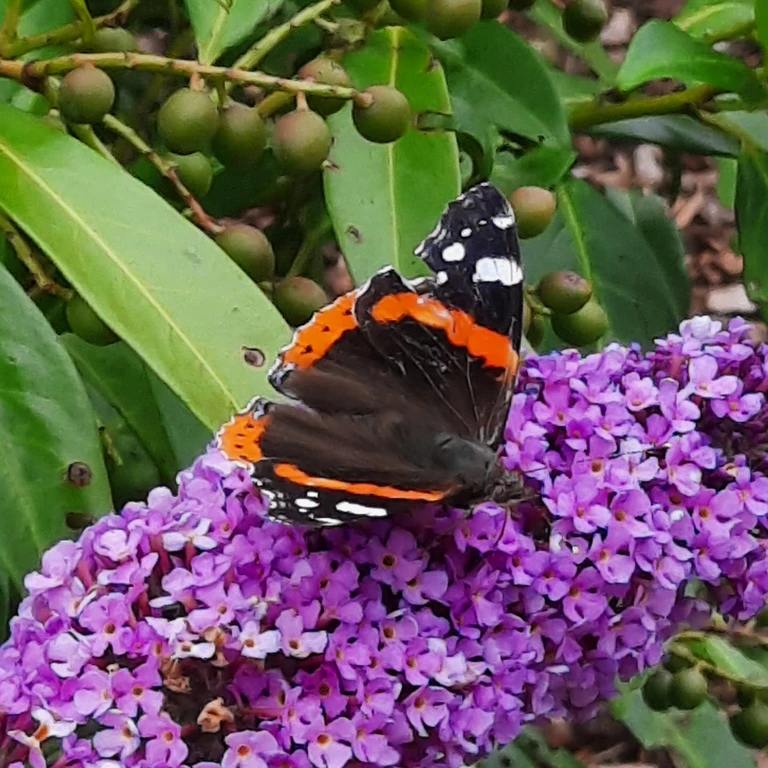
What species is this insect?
Vanessa atalanta
